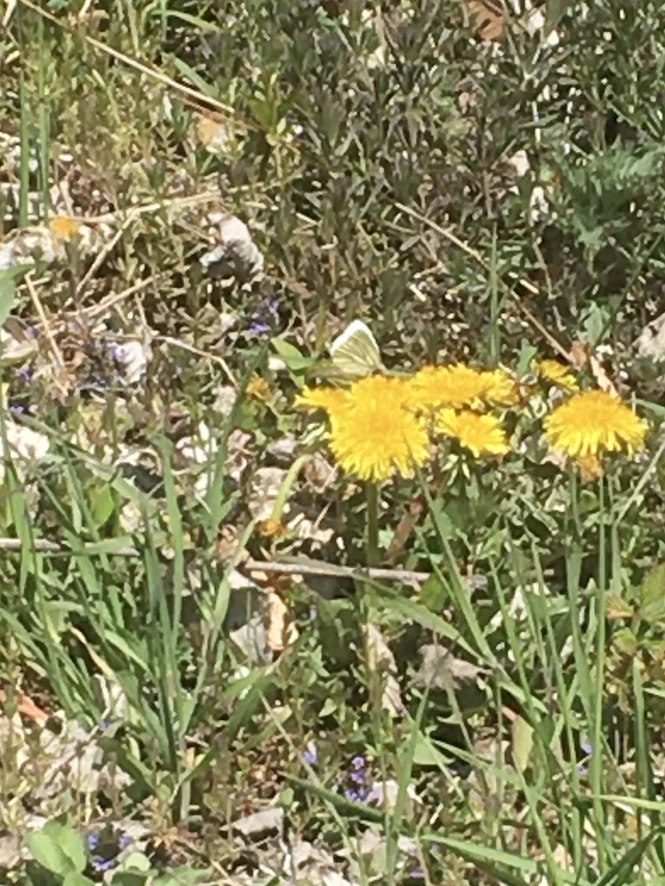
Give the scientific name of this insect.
Pieris napi
